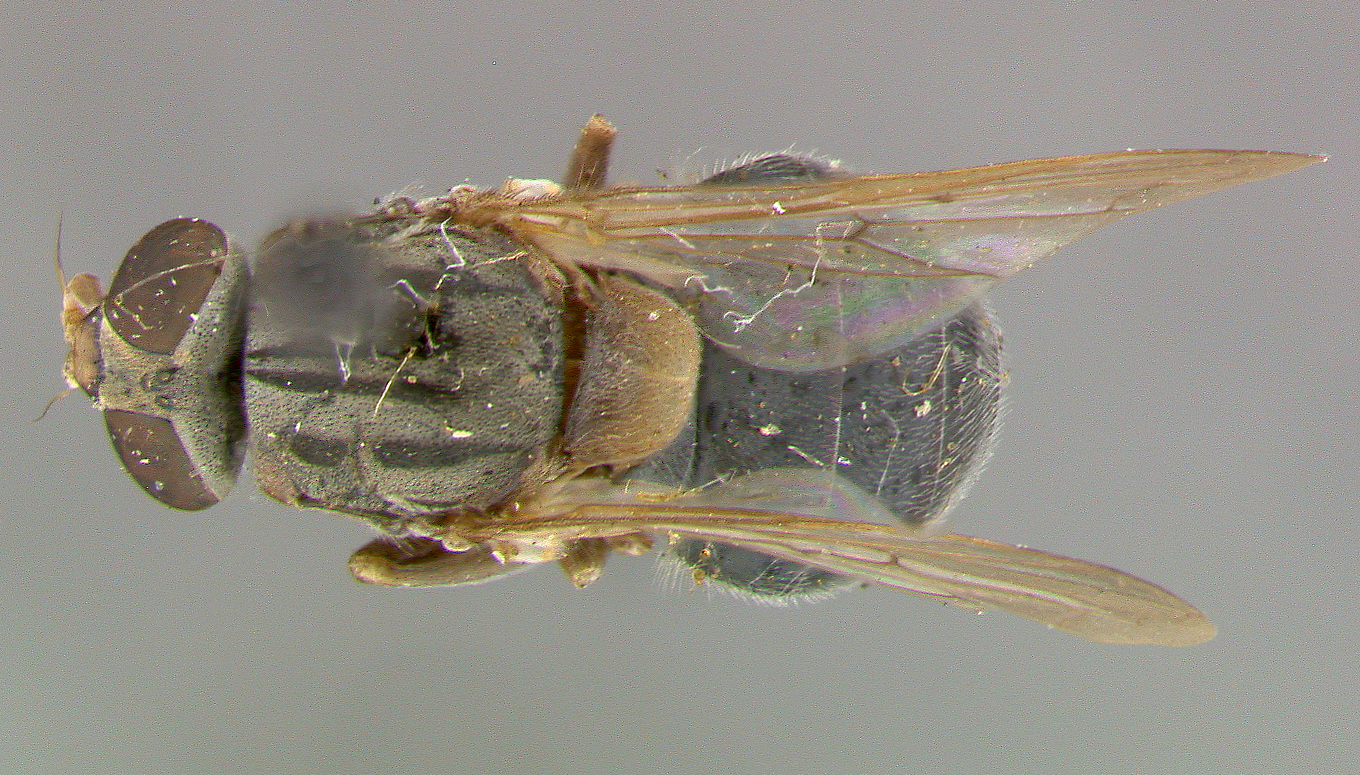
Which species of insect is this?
Brachyopa nigricauda
